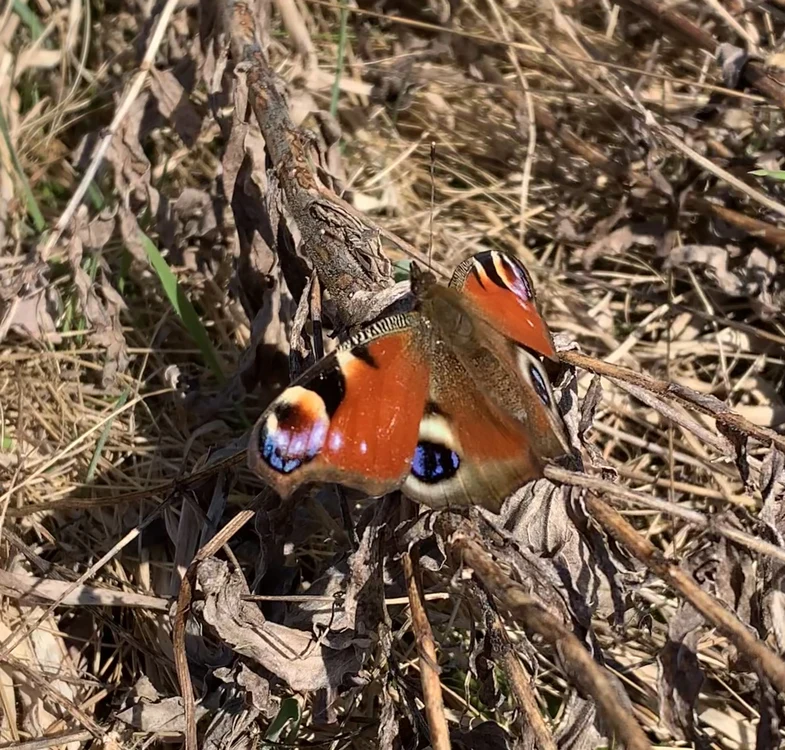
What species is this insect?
Aglais io
